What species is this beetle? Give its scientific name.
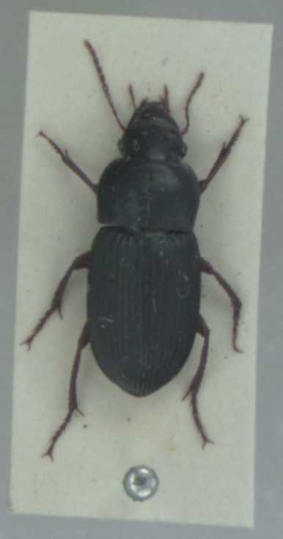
Harpalus rubripes
